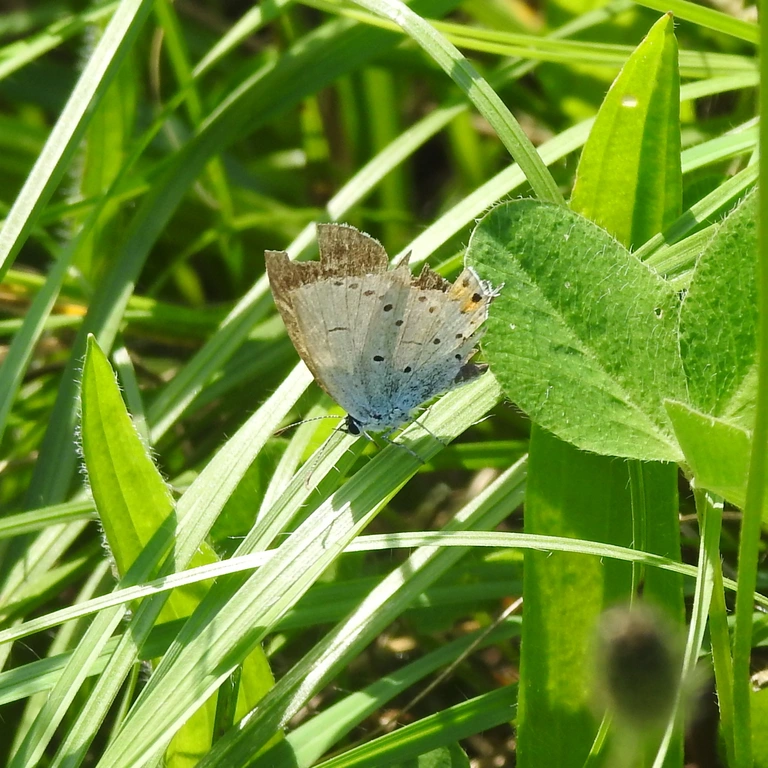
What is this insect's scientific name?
Cupido argiades (also Elkalyce argiades)
